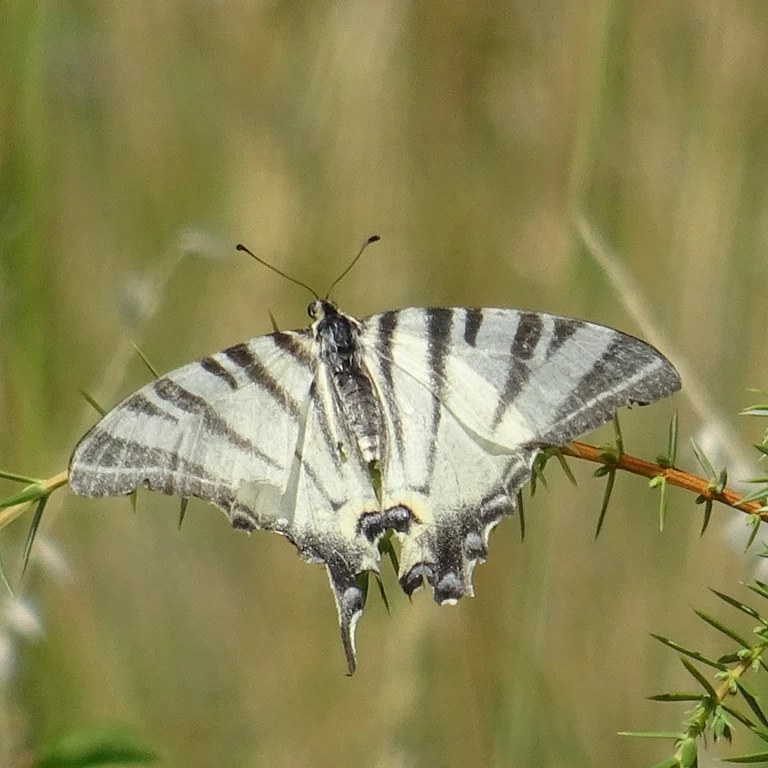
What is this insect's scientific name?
Iphiclides podalirius
